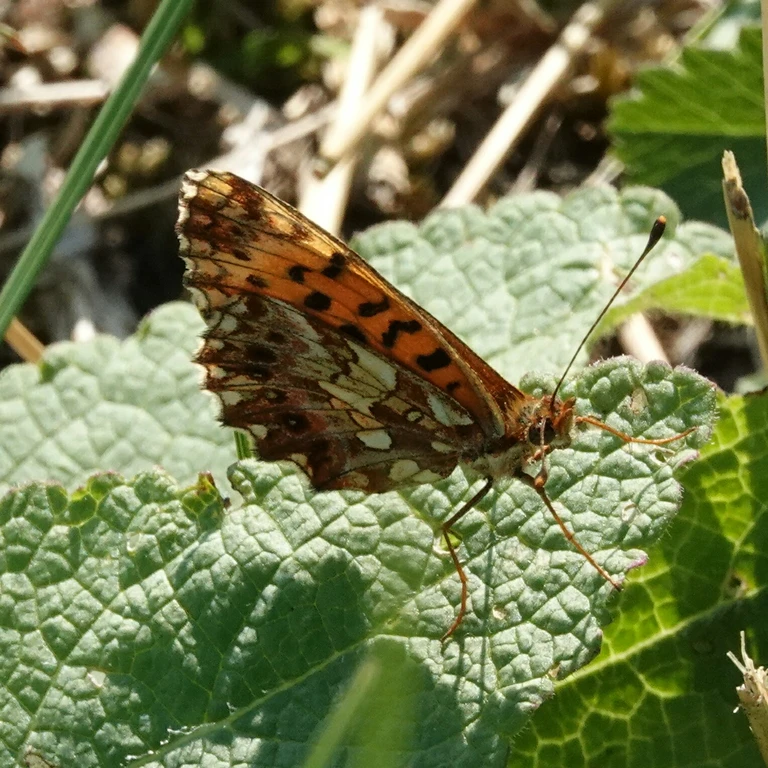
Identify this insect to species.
Boloria dia
